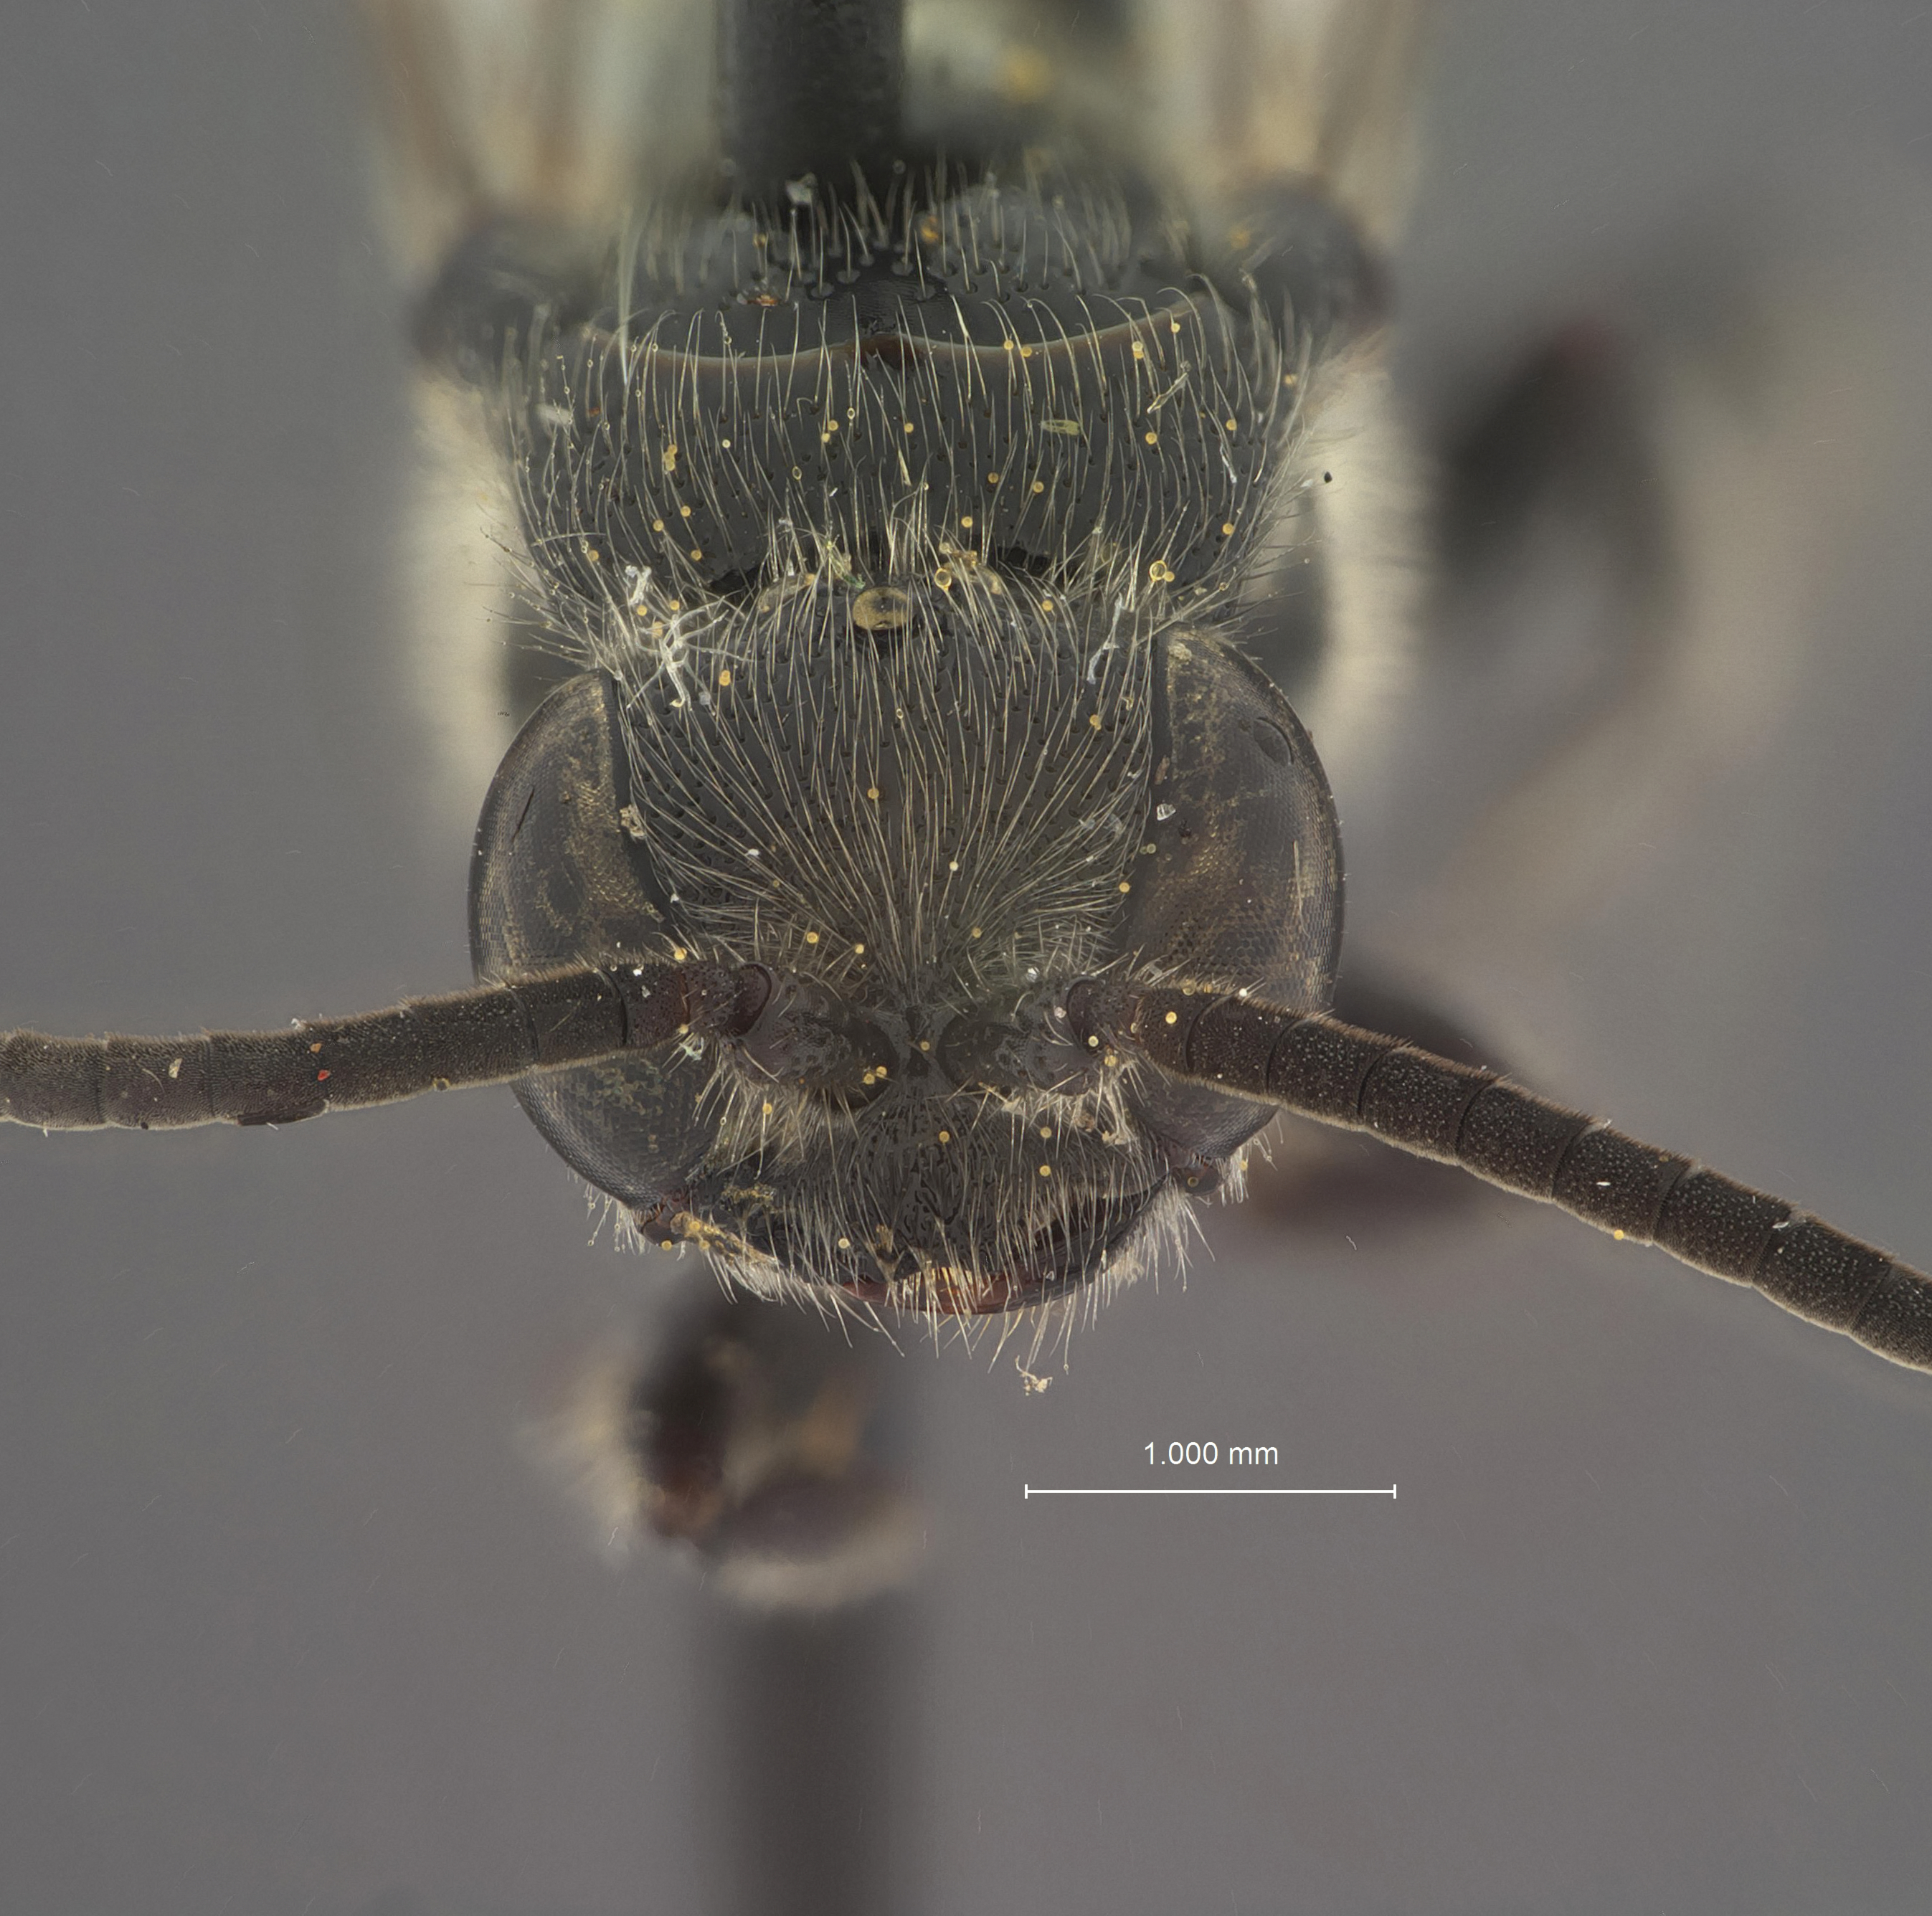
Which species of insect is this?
Tiphia moreliae
